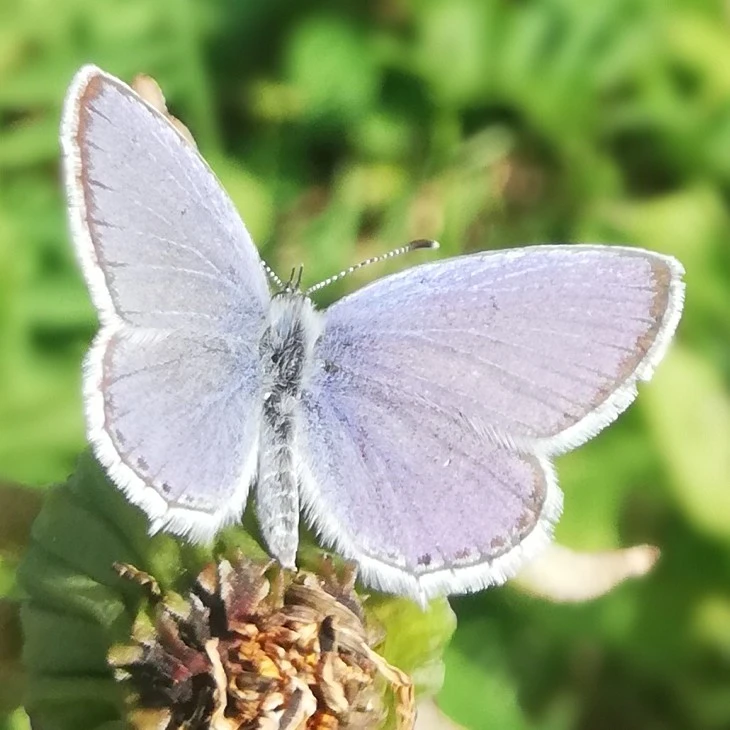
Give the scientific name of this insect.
Cupido argiades (also Elkalyce argiades)
